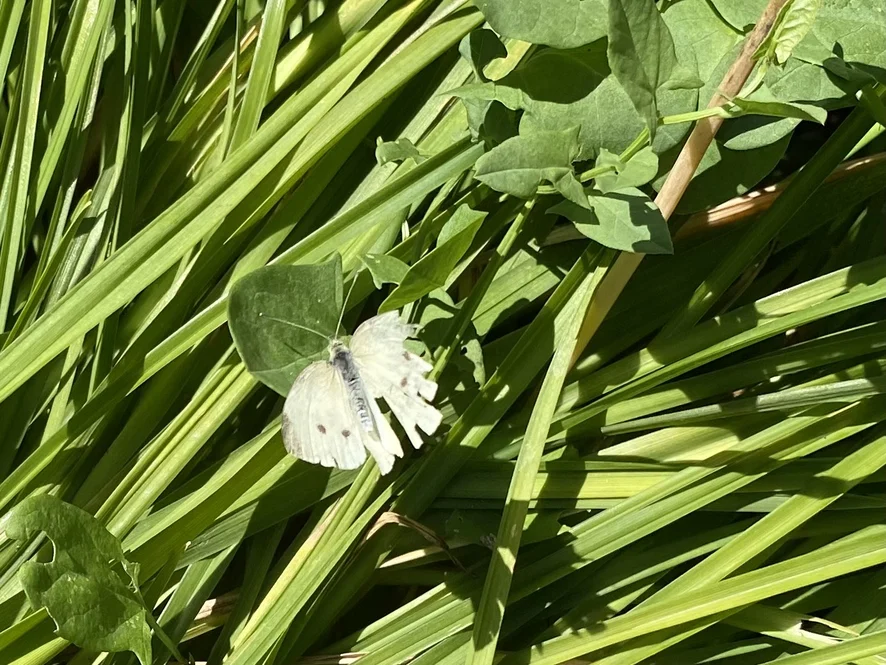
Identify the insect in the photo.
Pieris rapae
